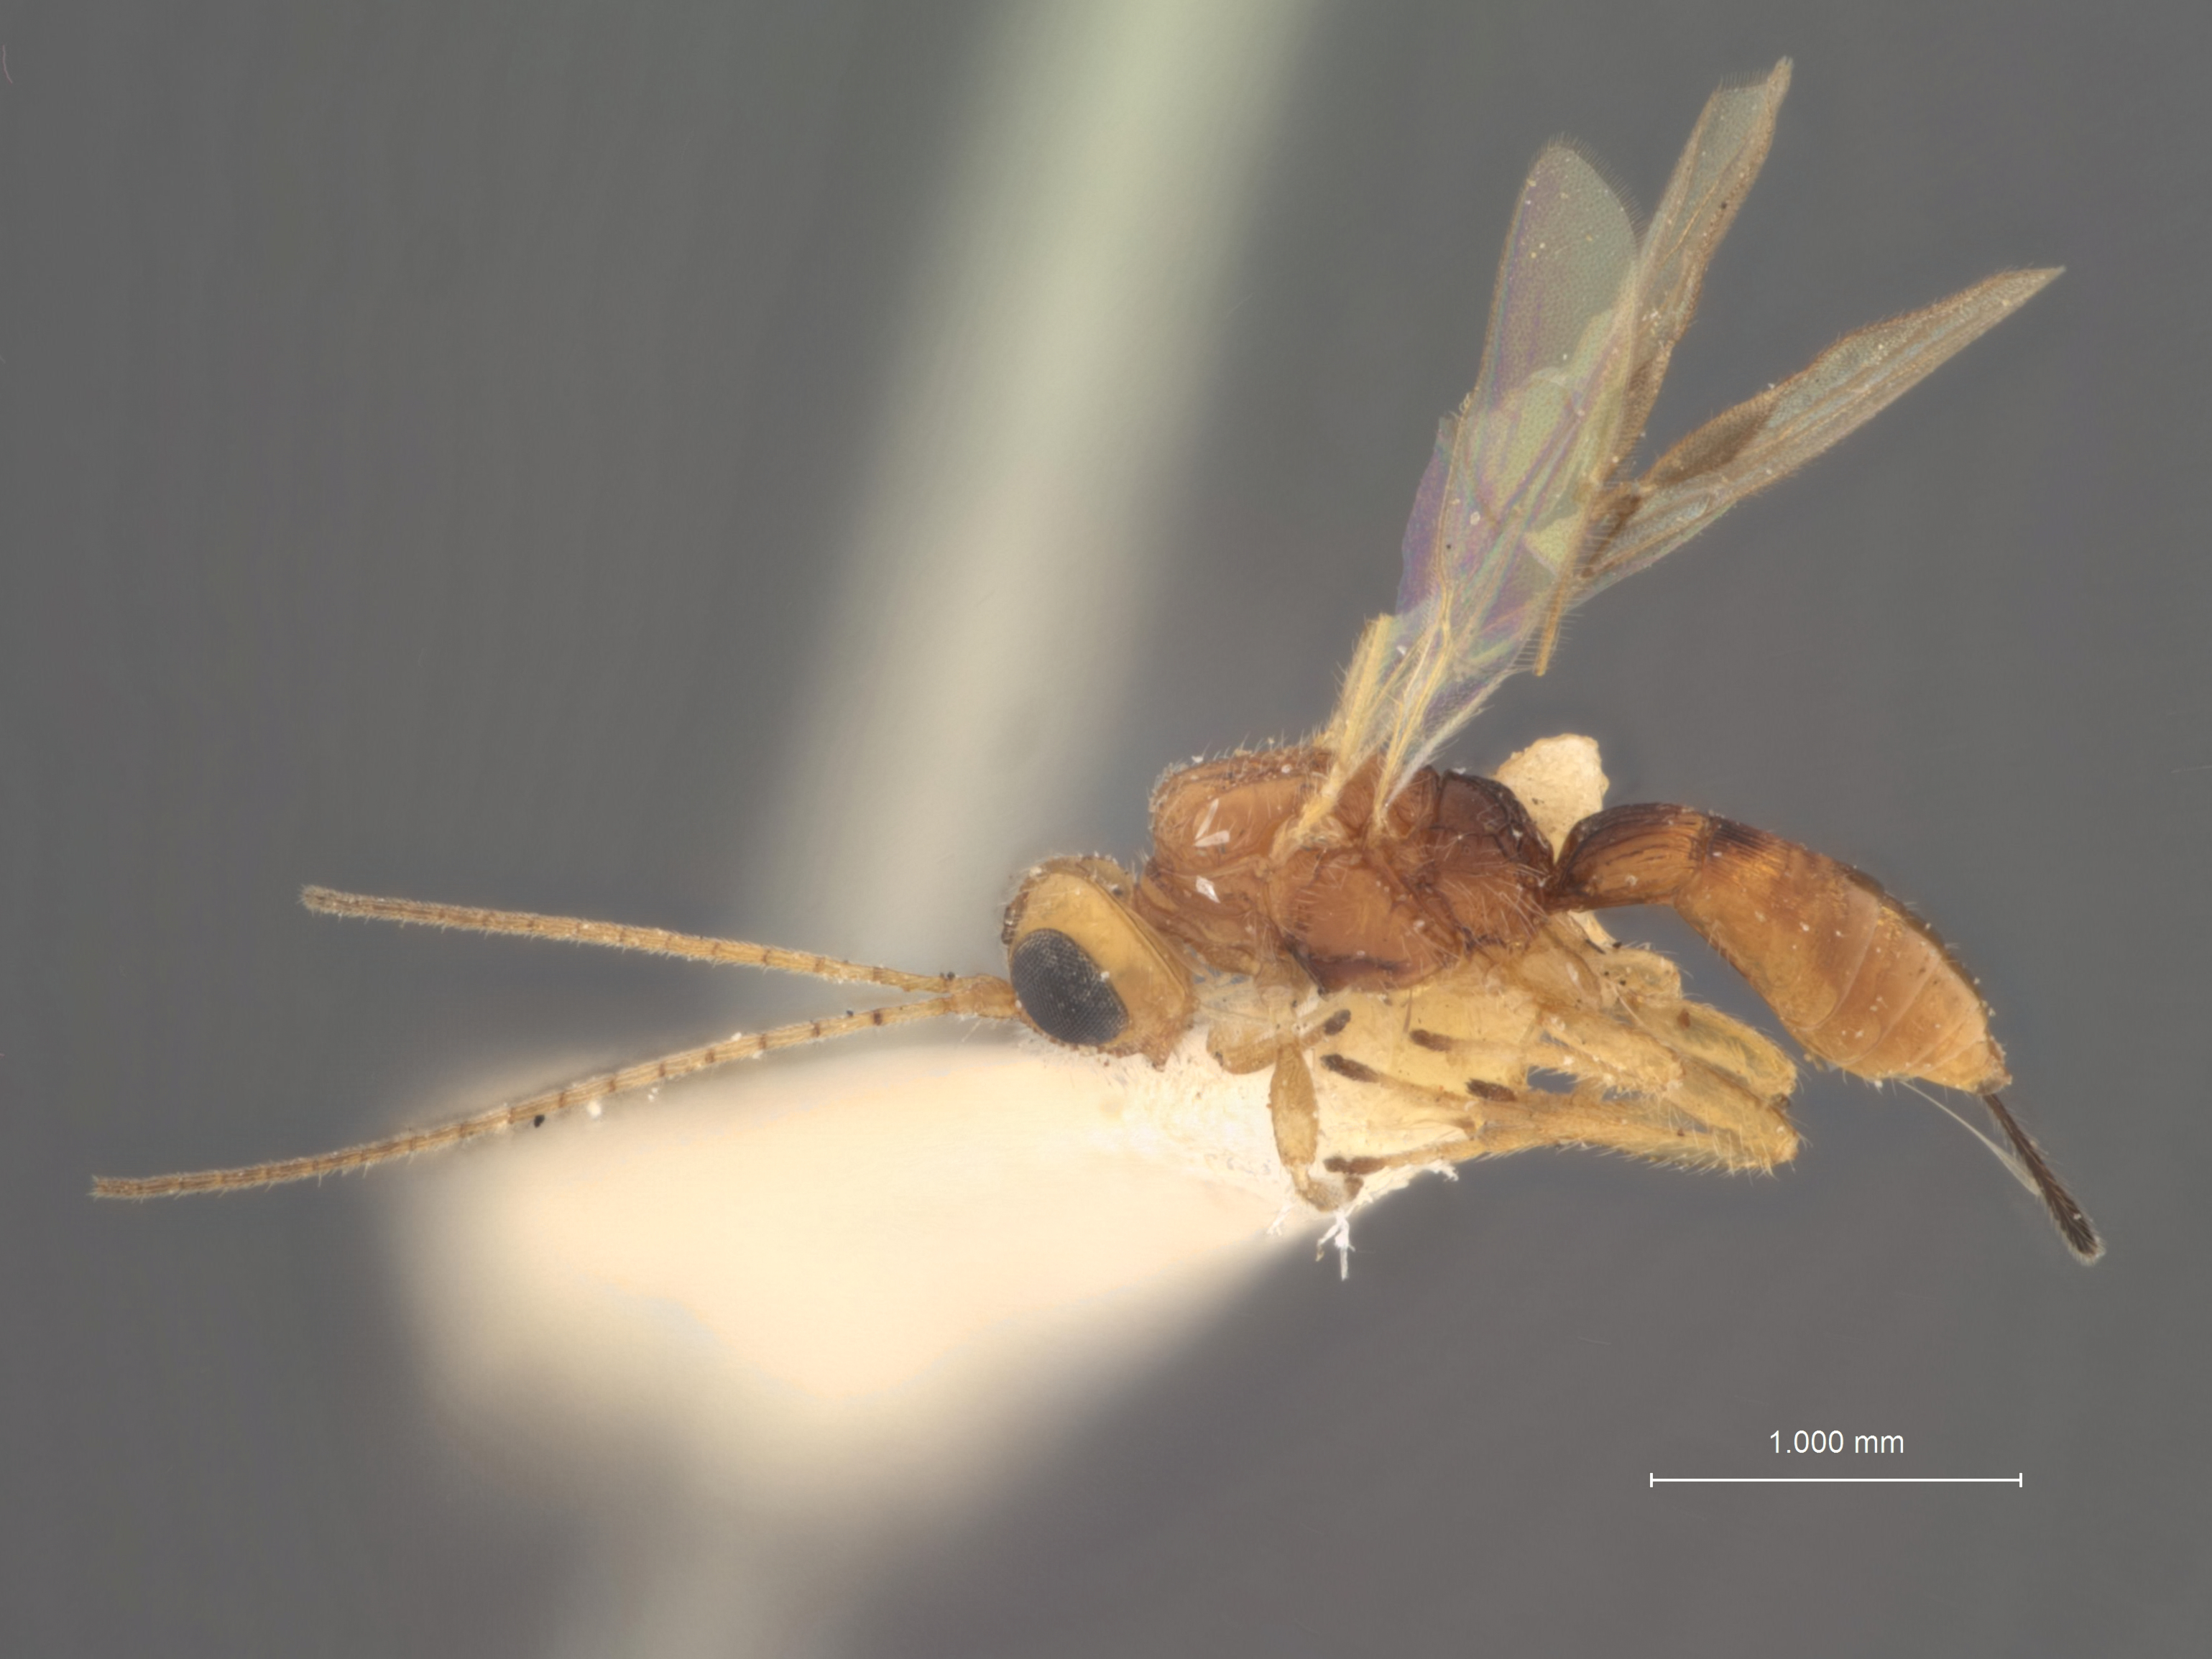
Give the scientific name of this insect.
Heterospilus bruchi
